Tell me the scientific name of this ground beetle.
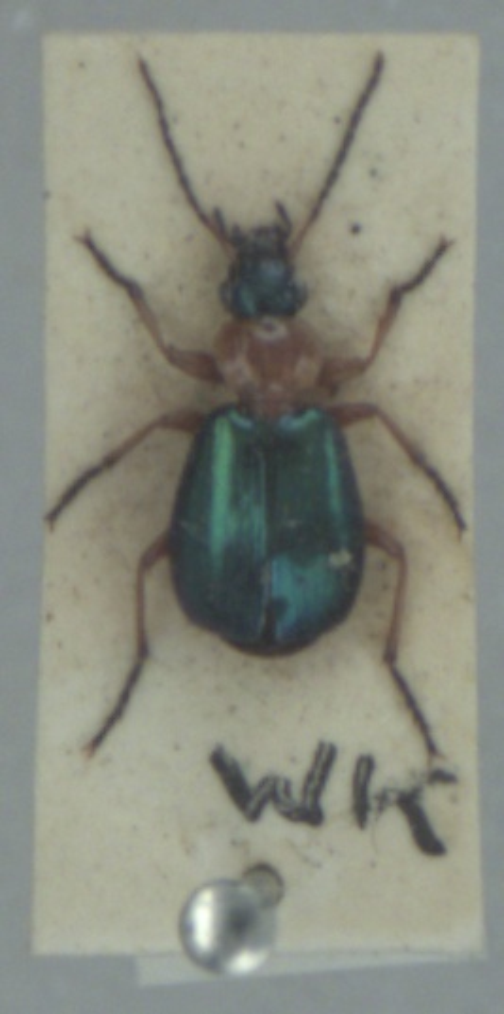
Lebia chlorocephala
